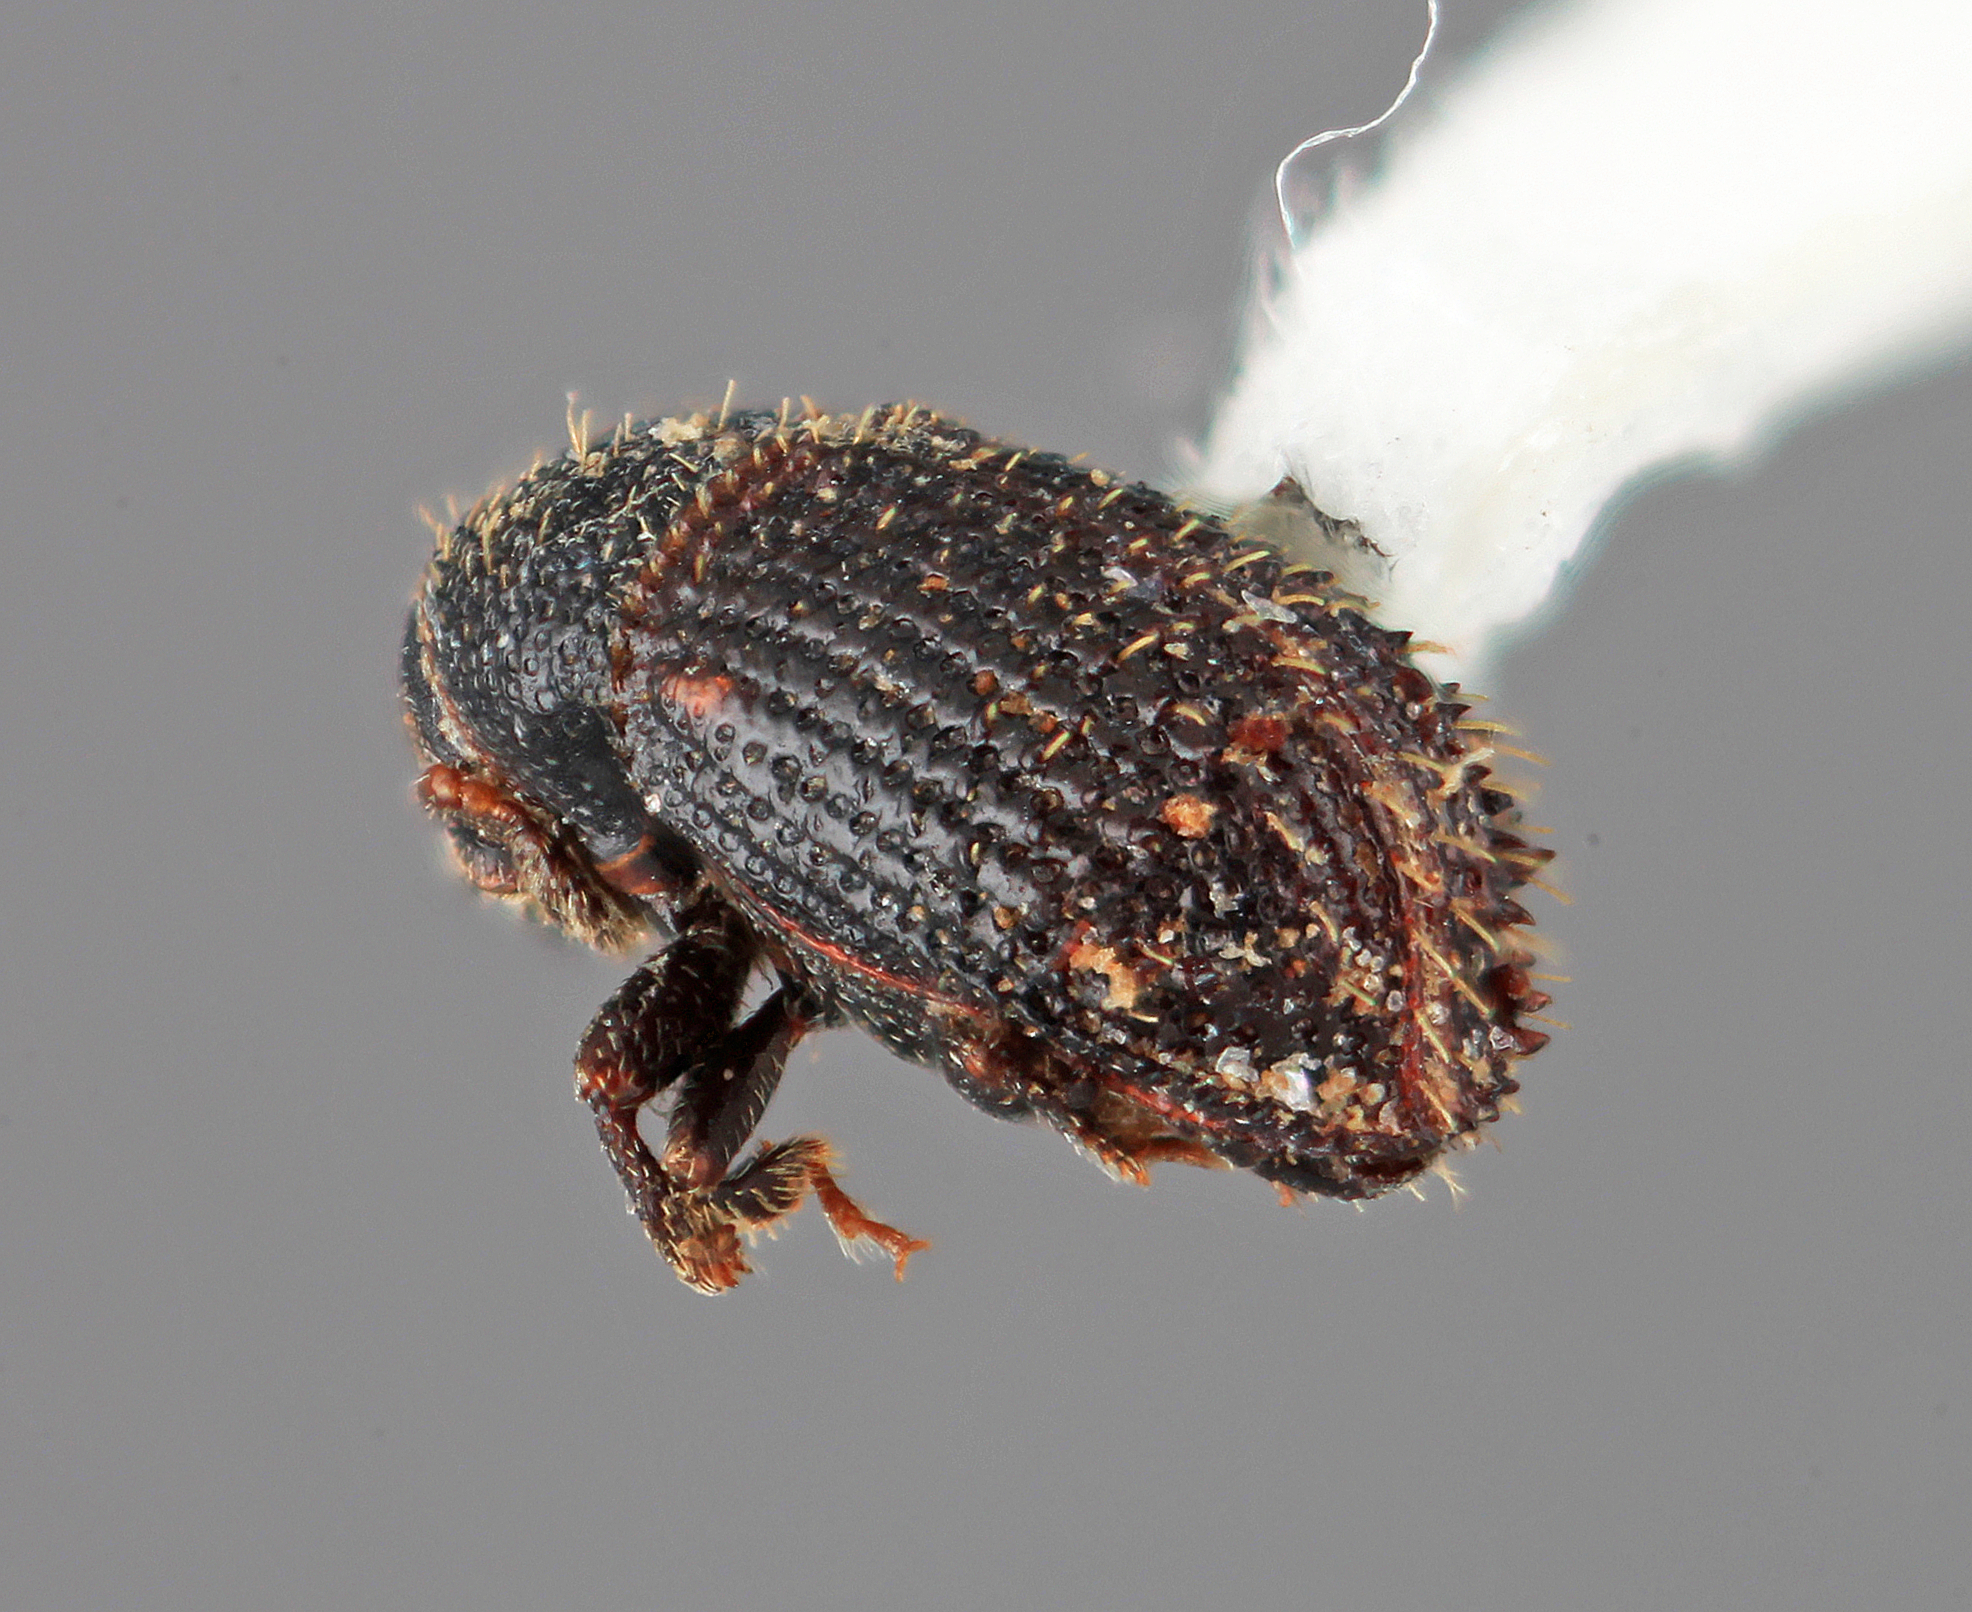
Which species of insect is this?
Phloeotribus fici
